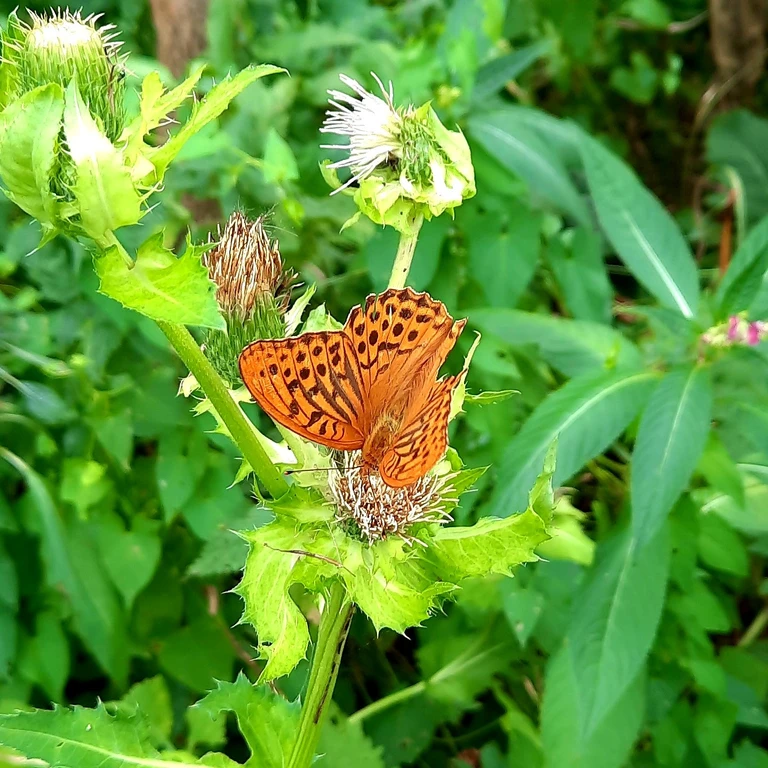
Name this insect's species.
Argynnis paphia
